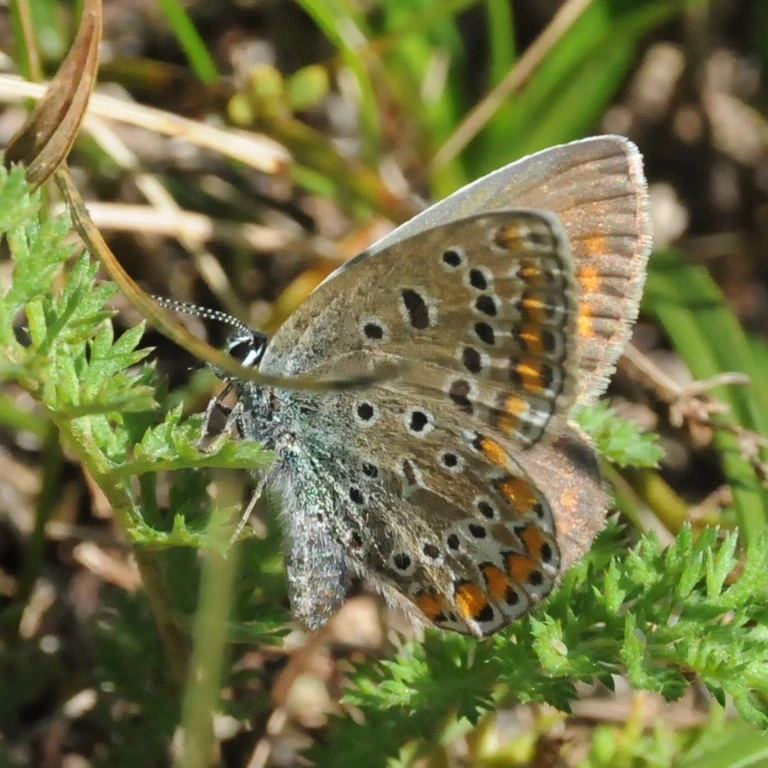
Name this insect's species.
Polyommatus icarus
